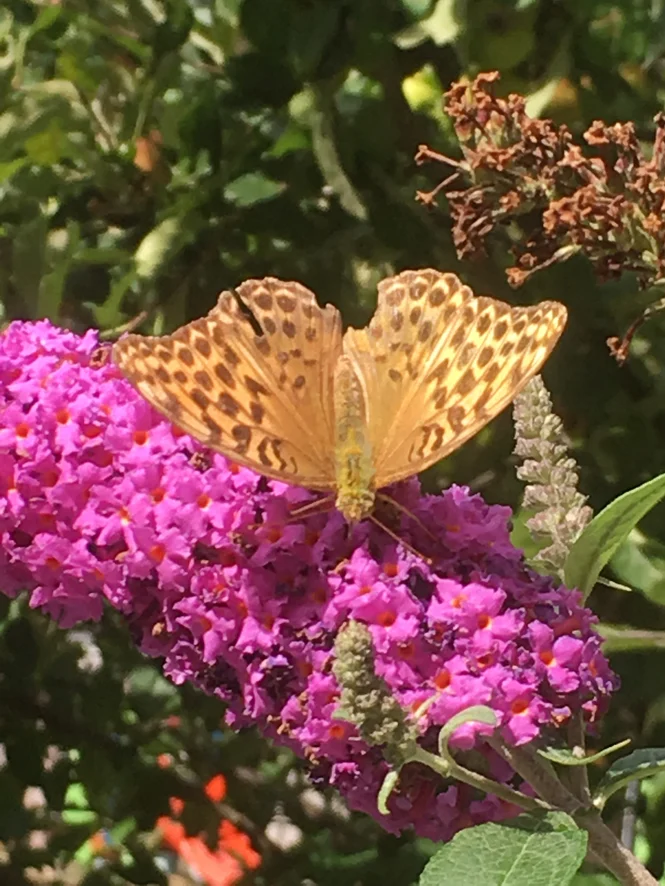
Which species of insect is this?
Argynnis paphia
